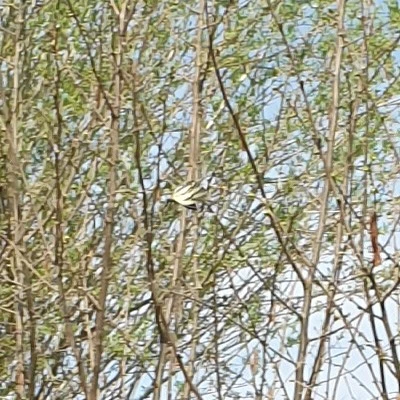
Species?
Iphiclides podalirius
